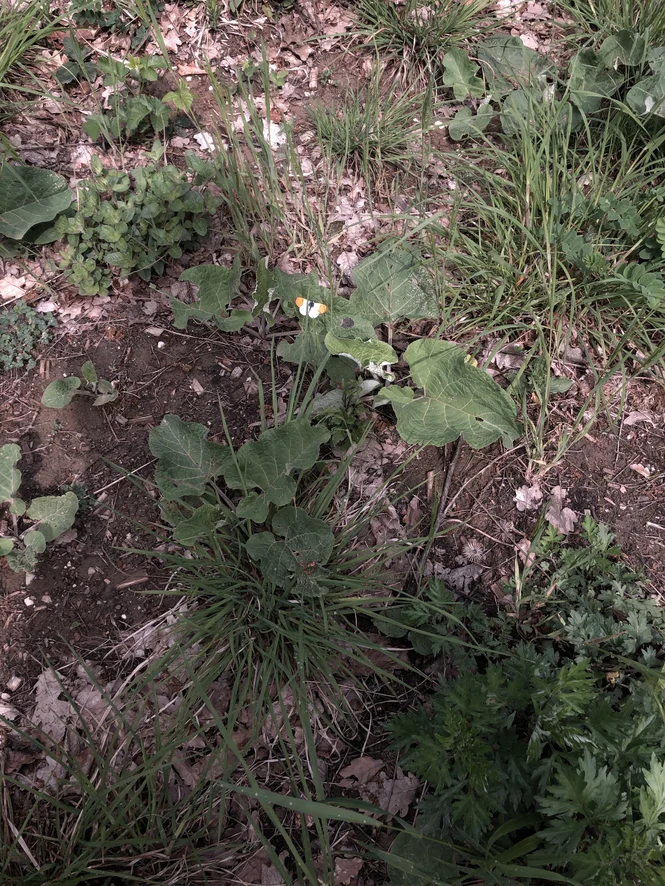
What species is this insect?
Anthocharis cardamines
